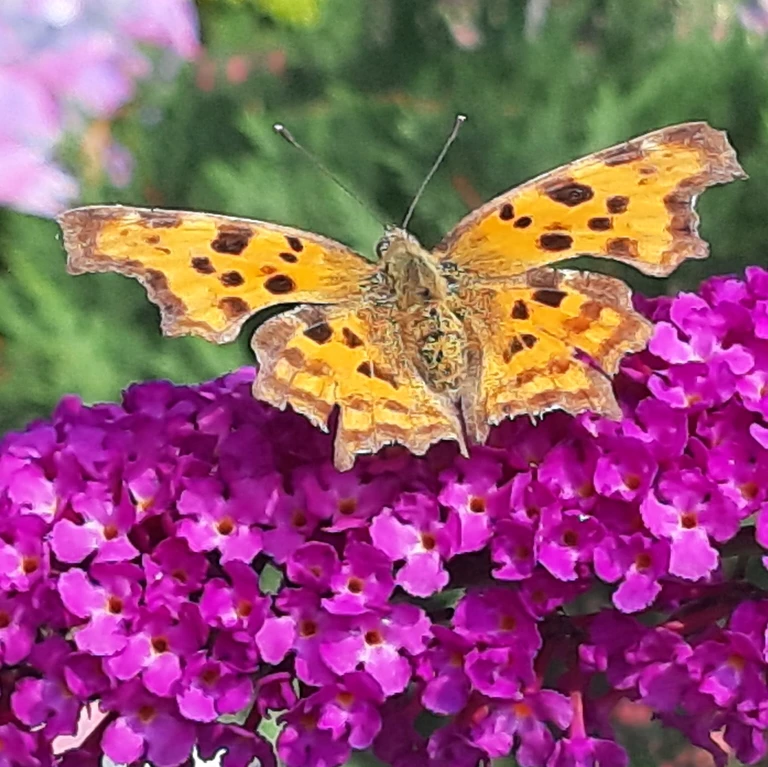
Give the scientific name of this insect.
Polygonia c-album
